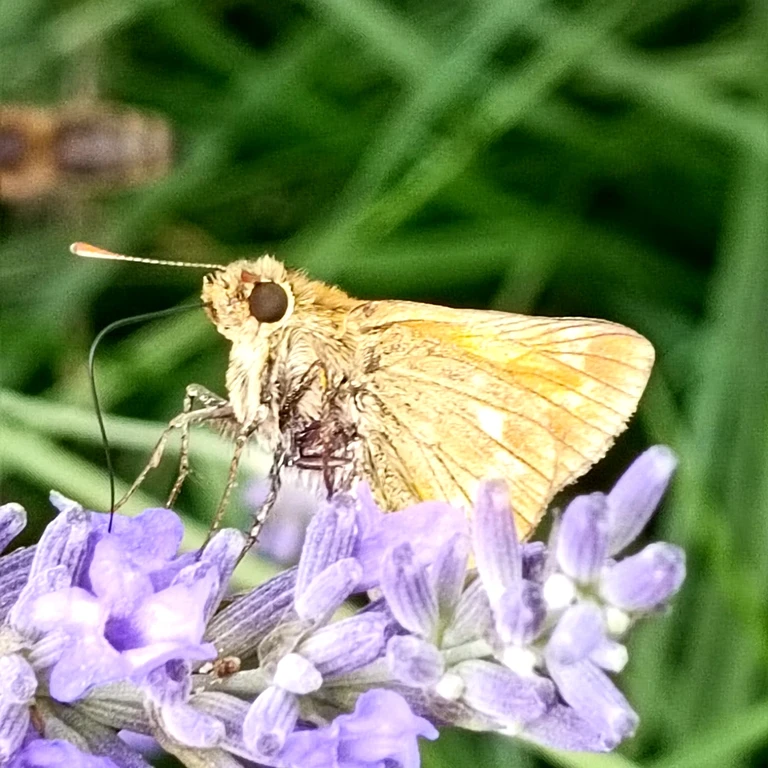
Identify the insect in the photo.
Ochlodes sylvanus (also Ochlodes venata)
